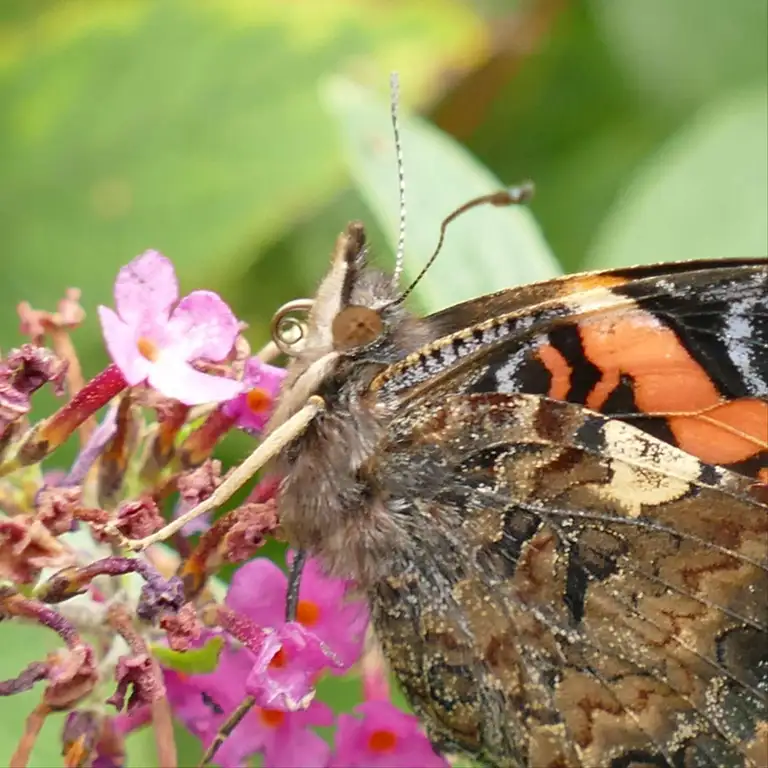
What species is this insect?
Vanessa atalanta
